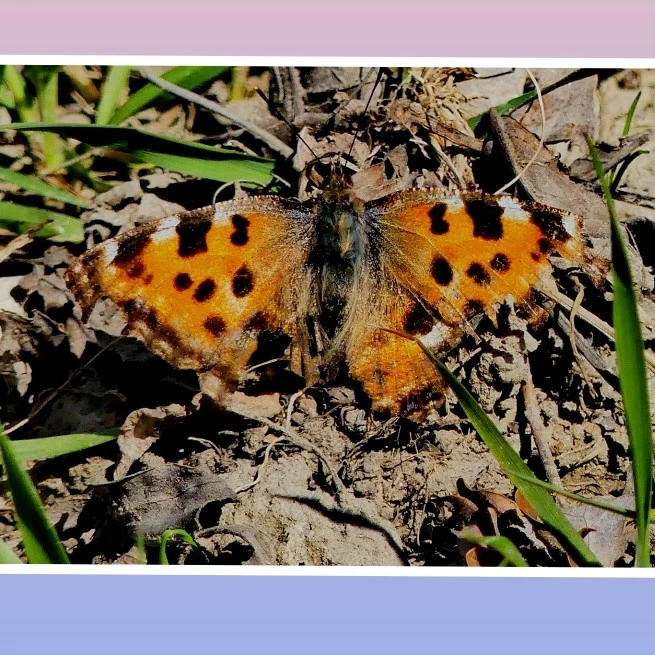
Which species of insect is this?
Nymphalis polychloros
